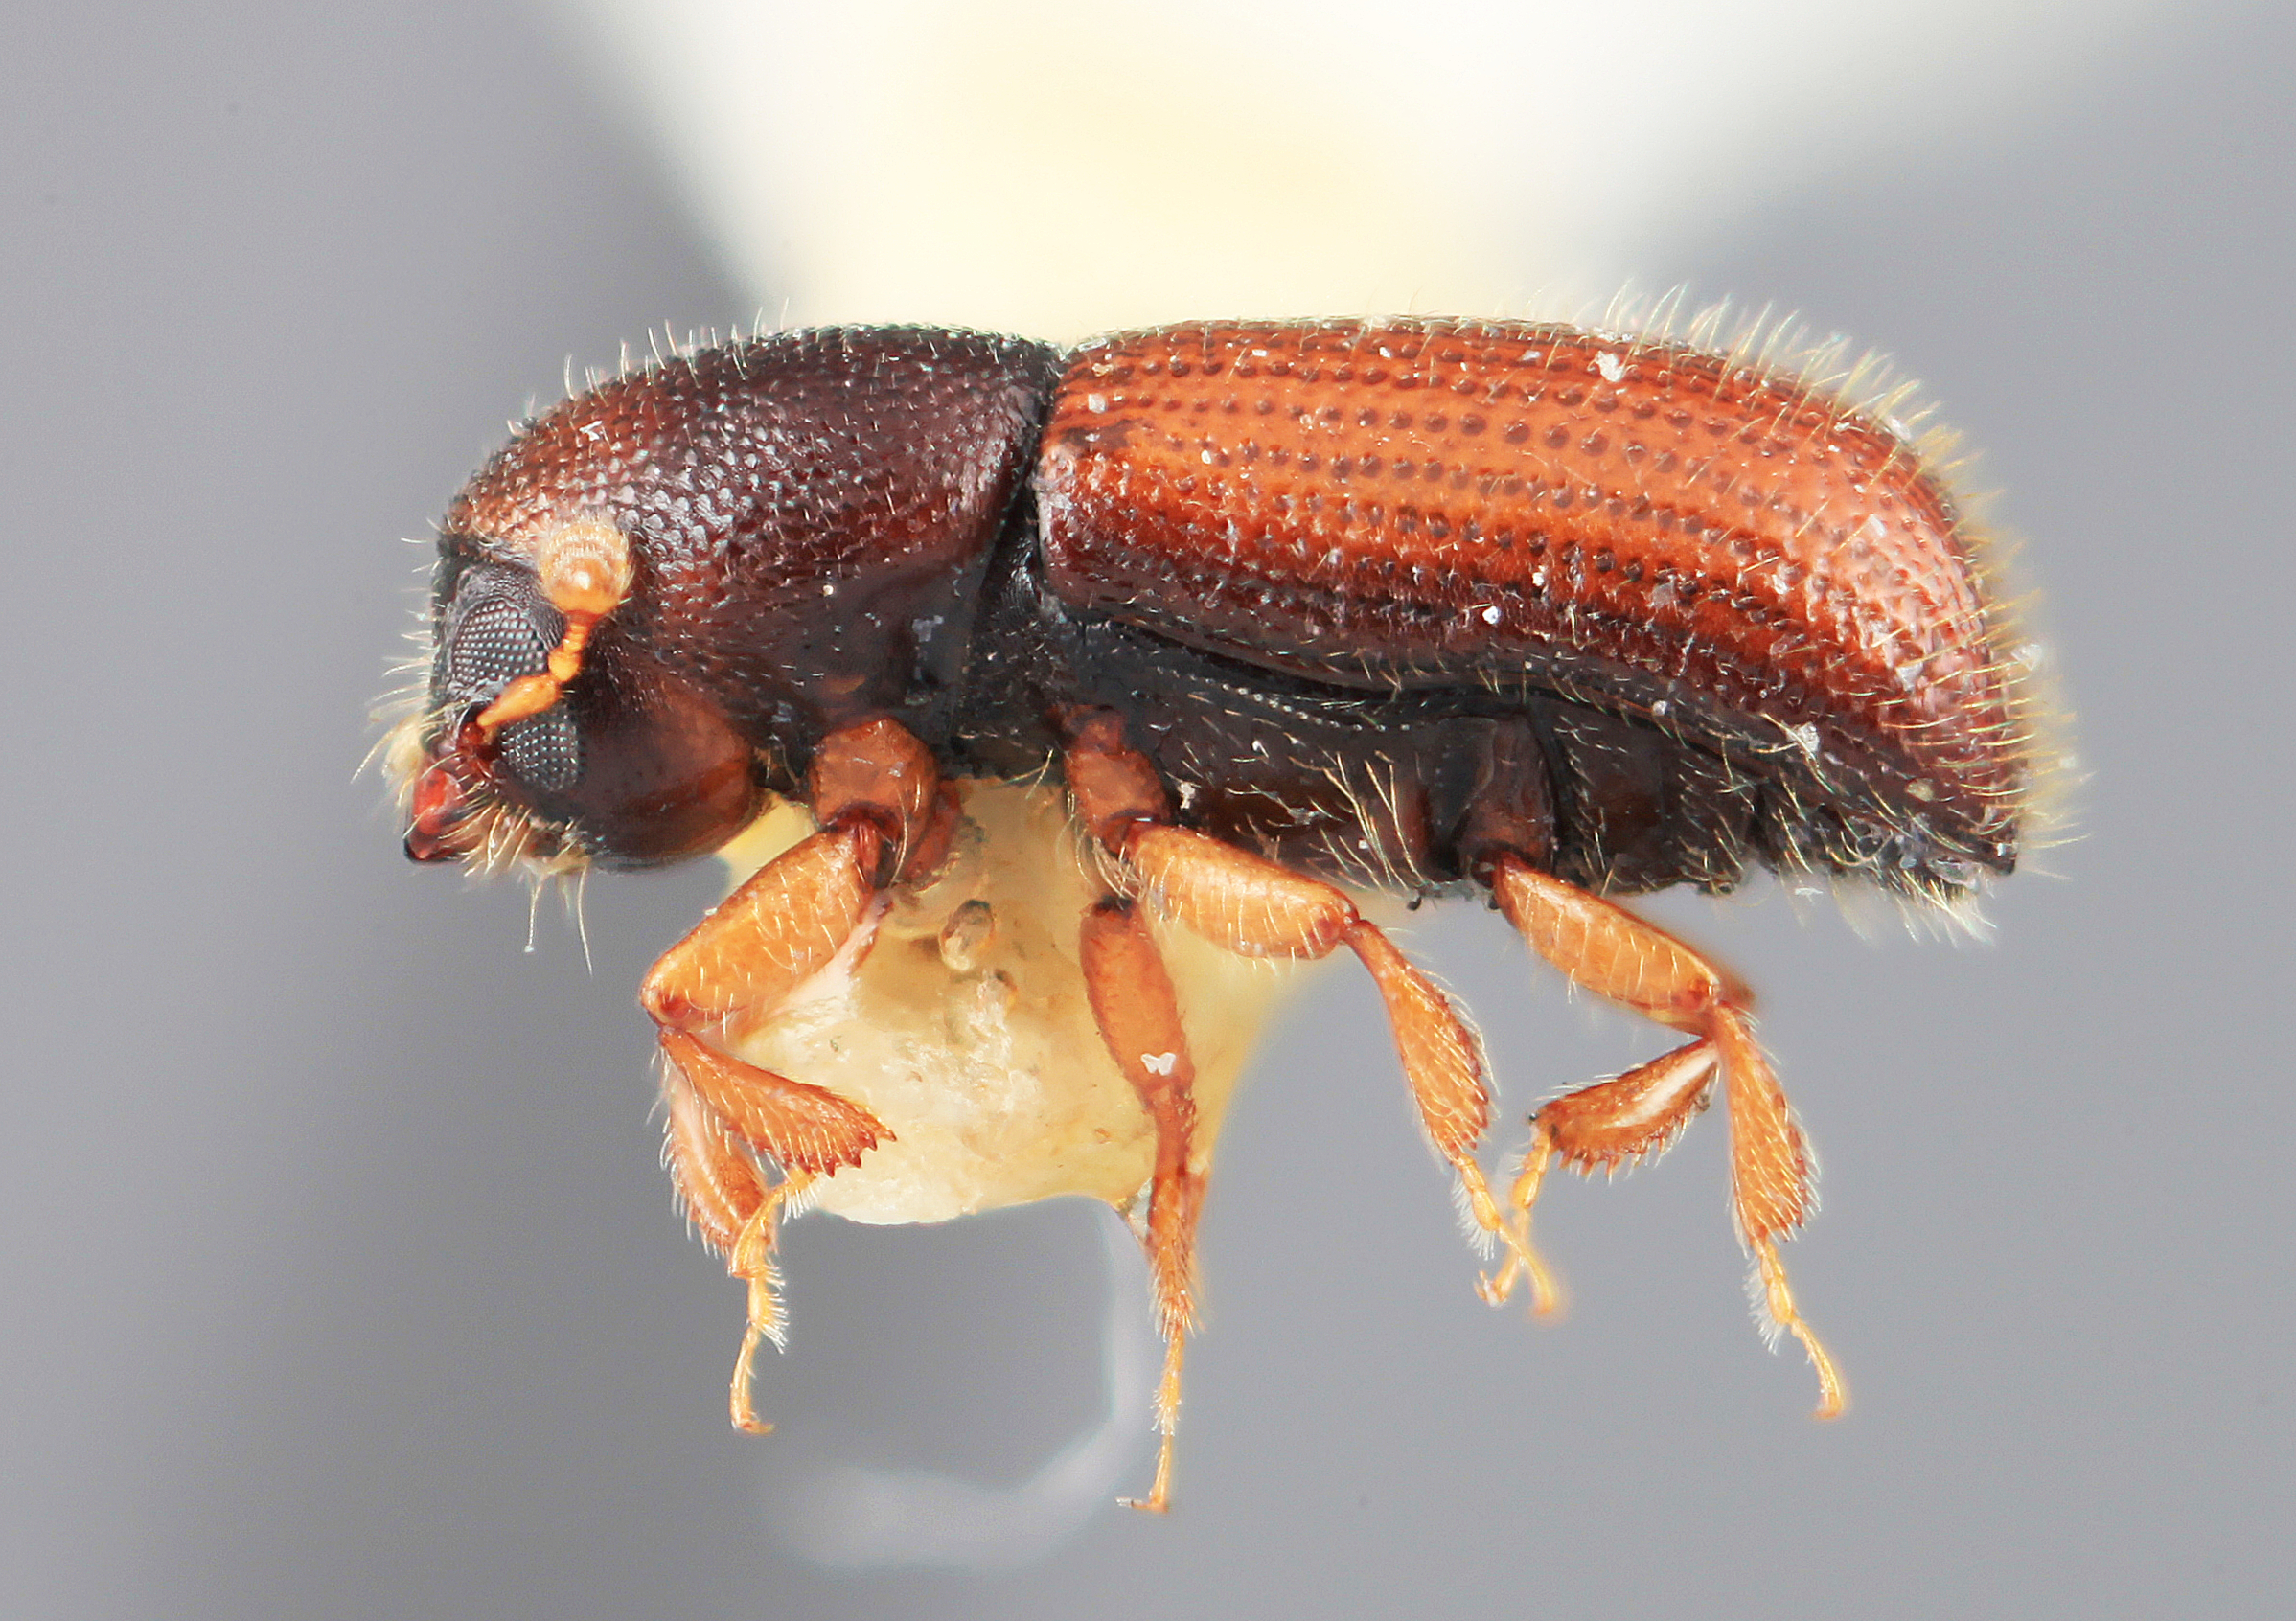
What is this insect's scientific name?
Dendrocranulus fulgidus
